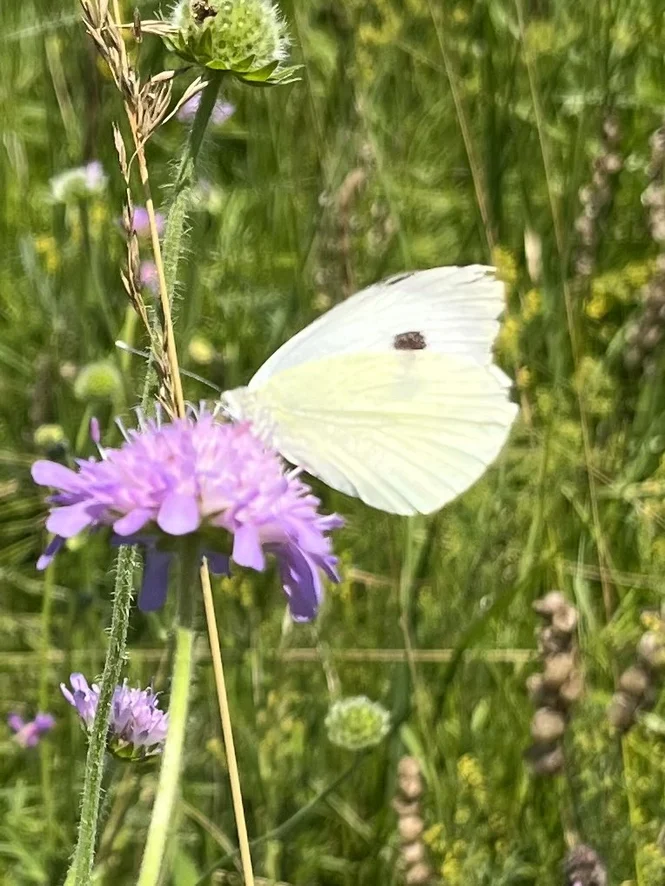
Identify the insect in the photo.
Pieris brassicae
